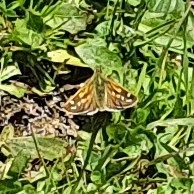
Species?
Hesperia comma
